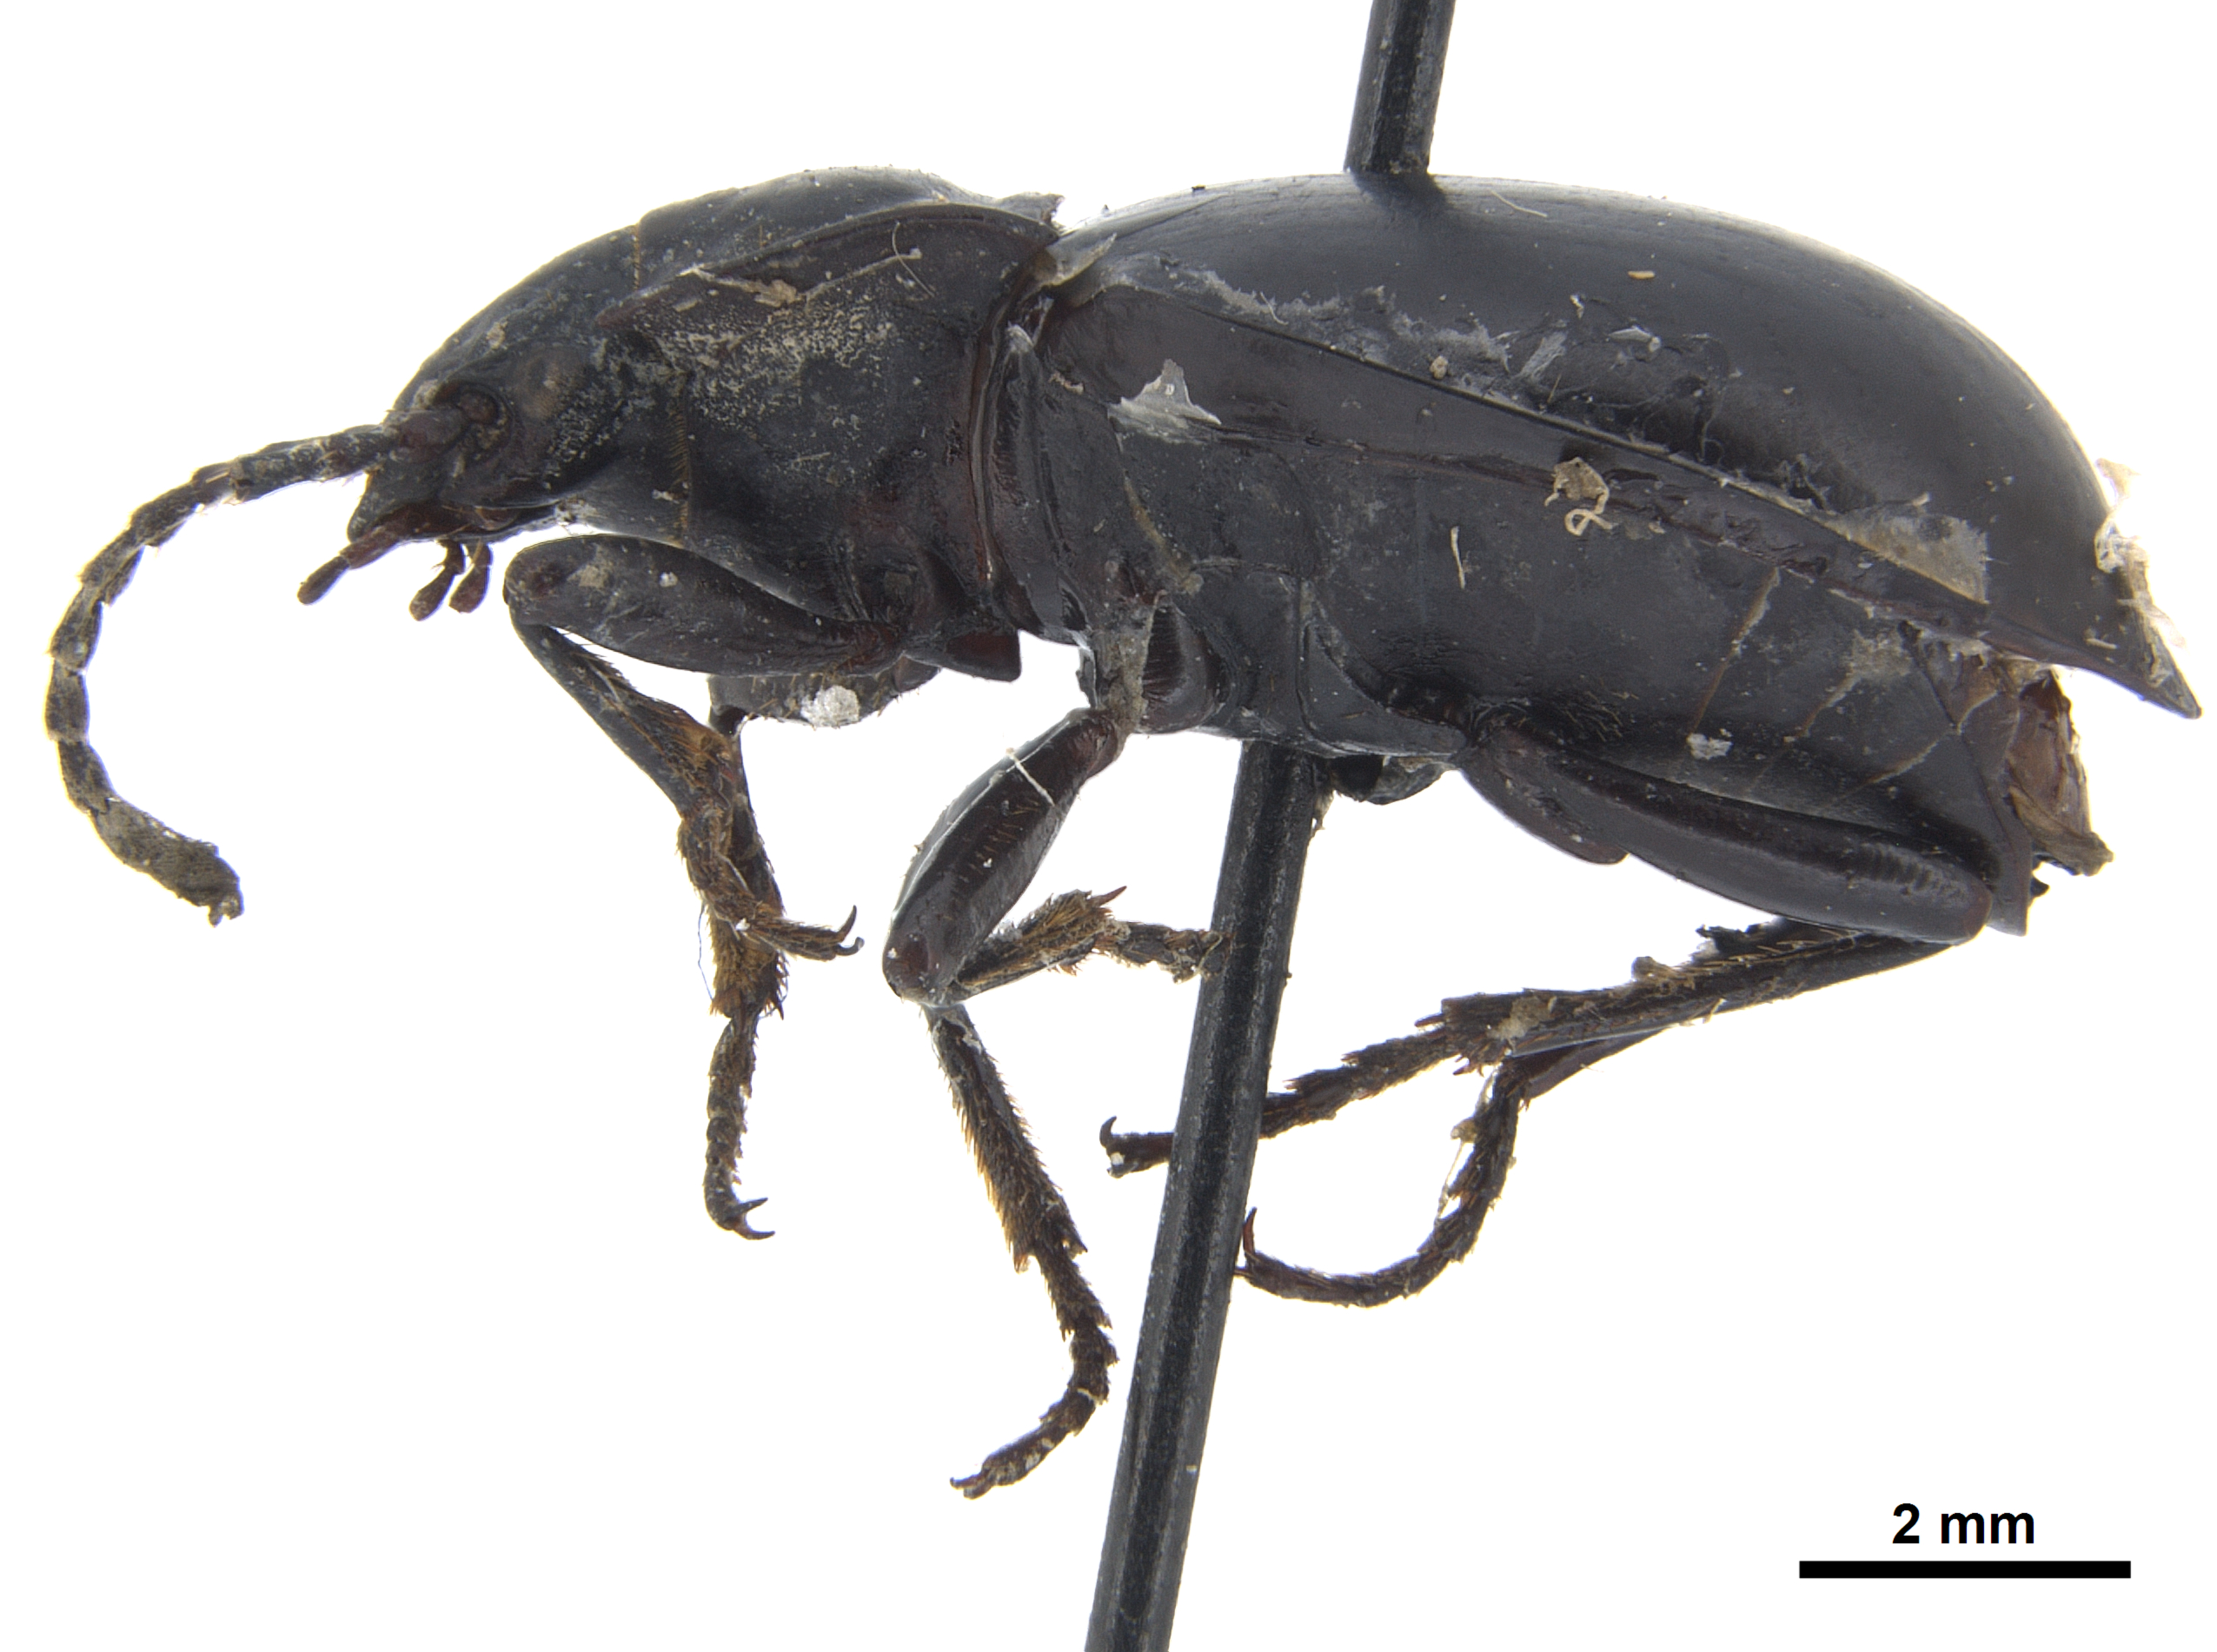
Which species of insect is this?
Metrius contractus
